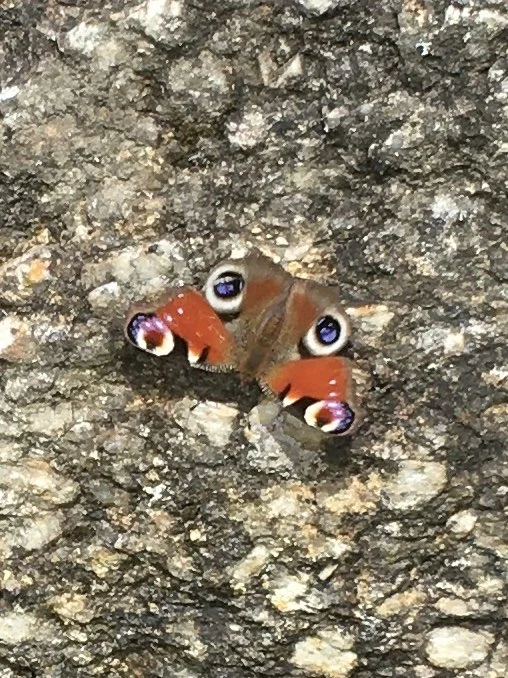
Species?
Aglais io
